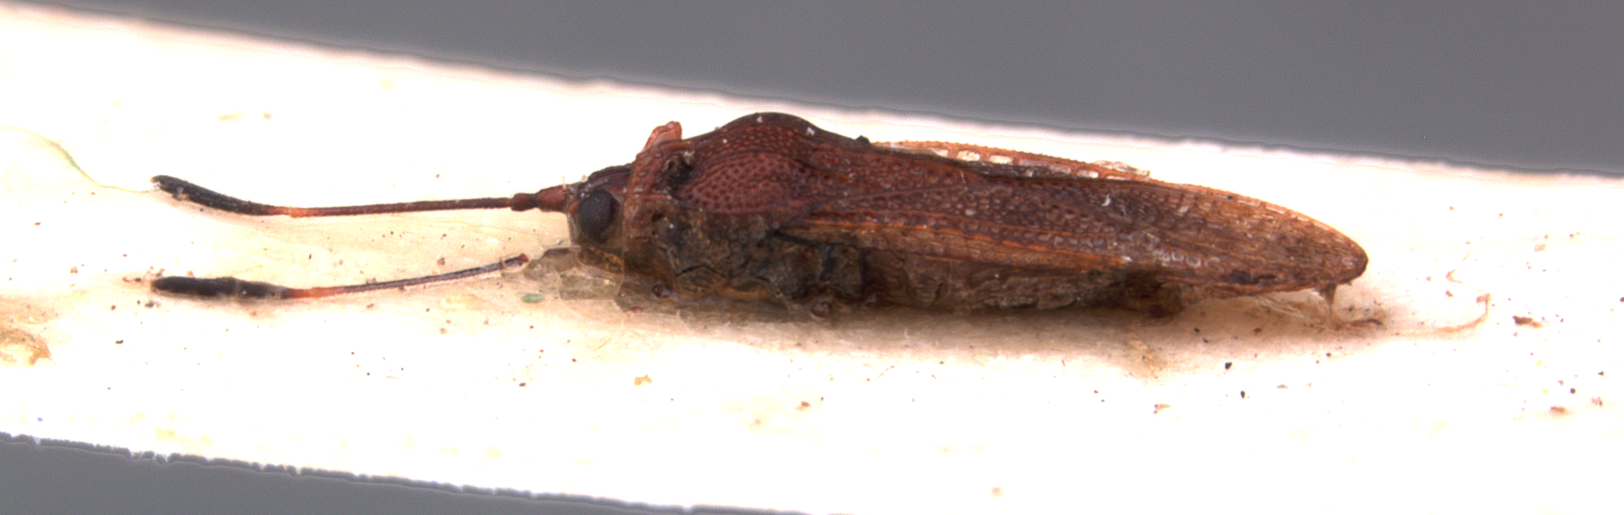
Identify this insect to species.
Perissonemia onerosa
